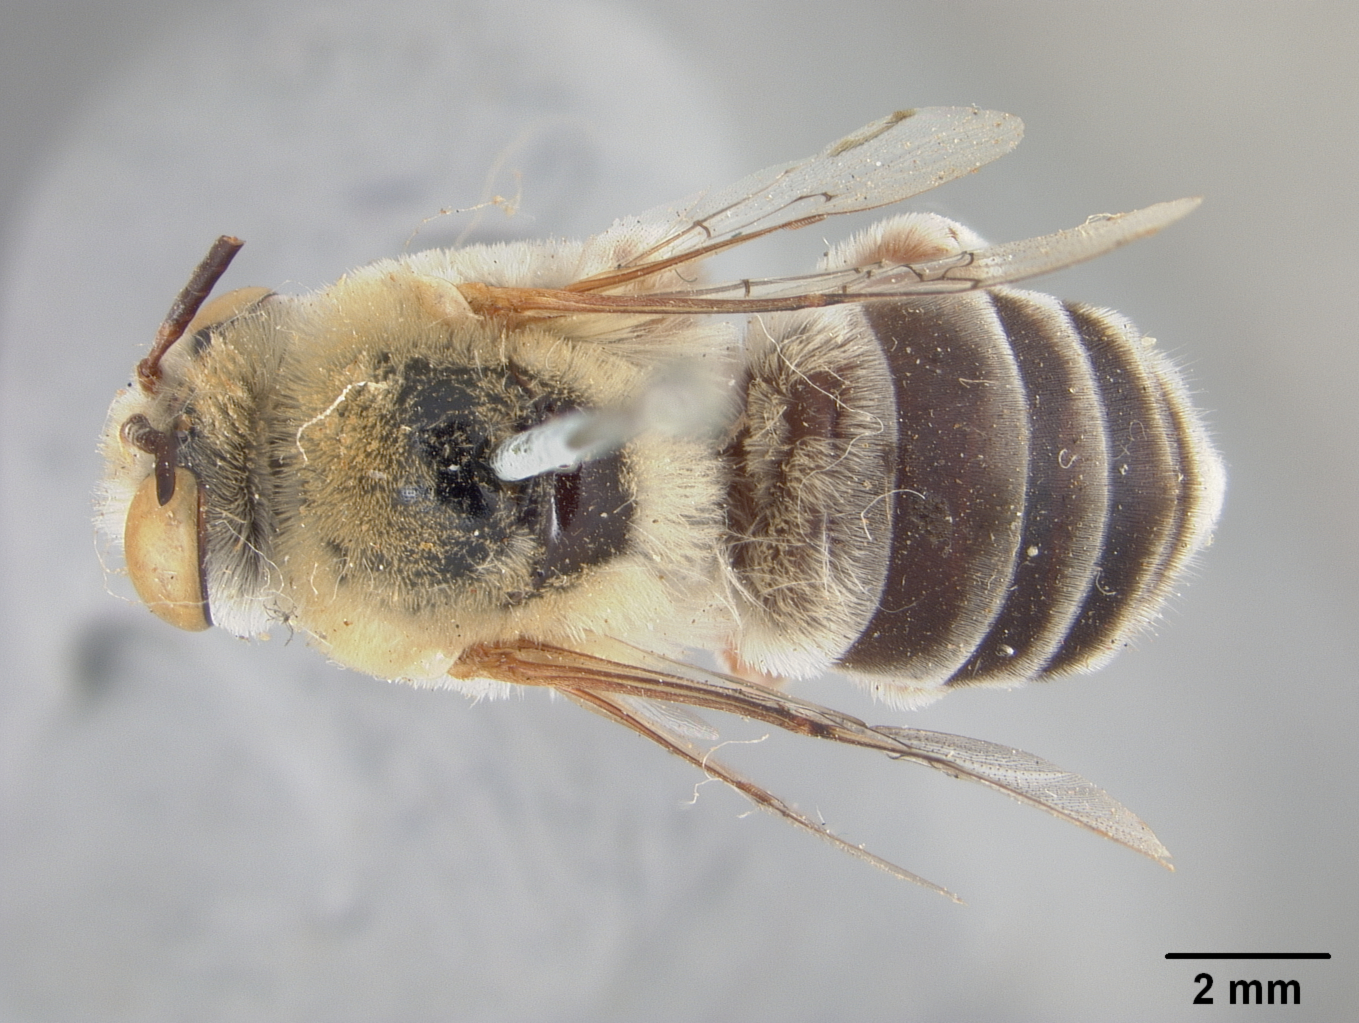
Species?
Centris rhodopus
